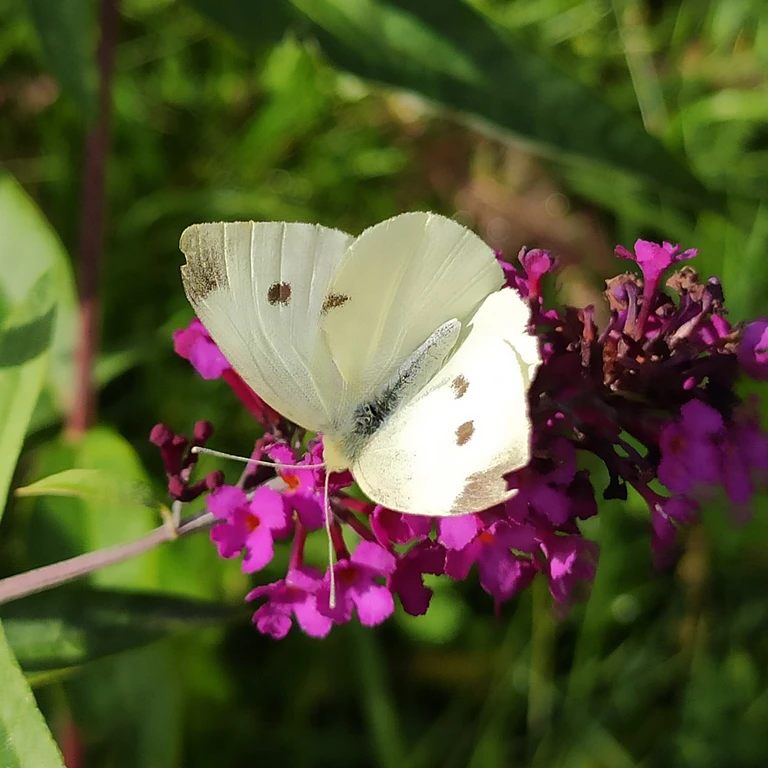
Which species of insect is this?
Pieris rapae
